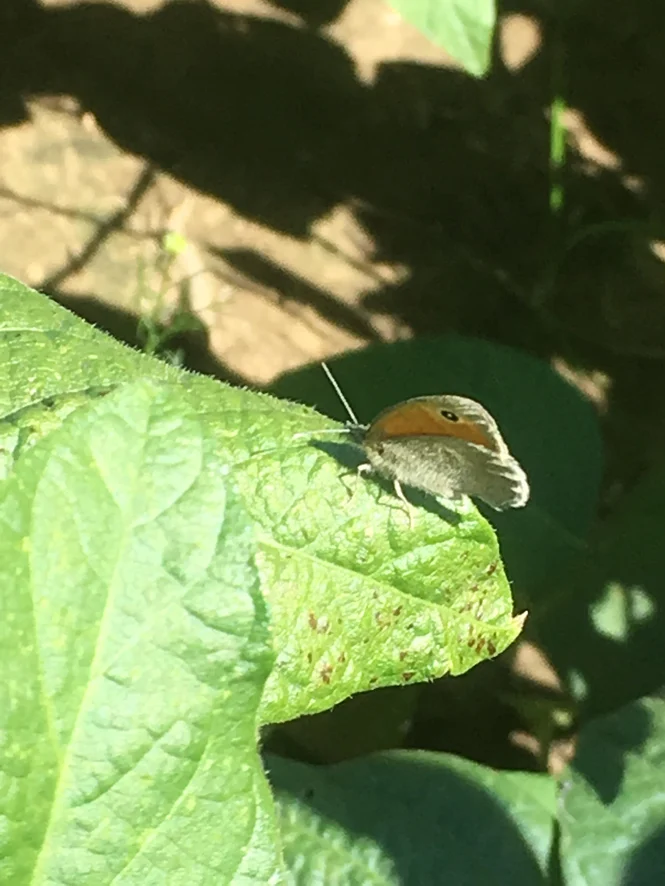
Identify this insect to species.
Coenonympha pamphilus
